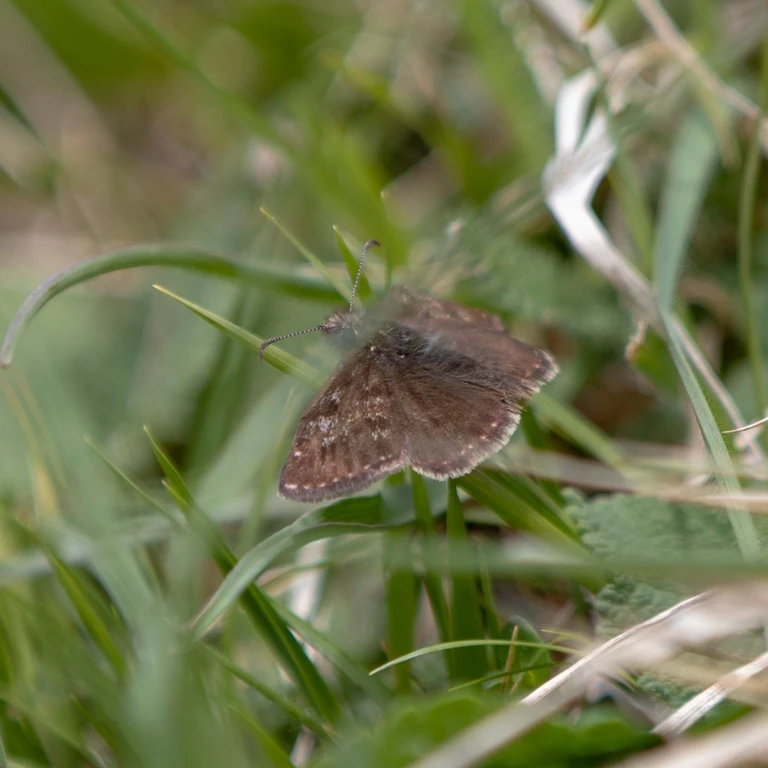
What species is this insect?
Erynnis tages
